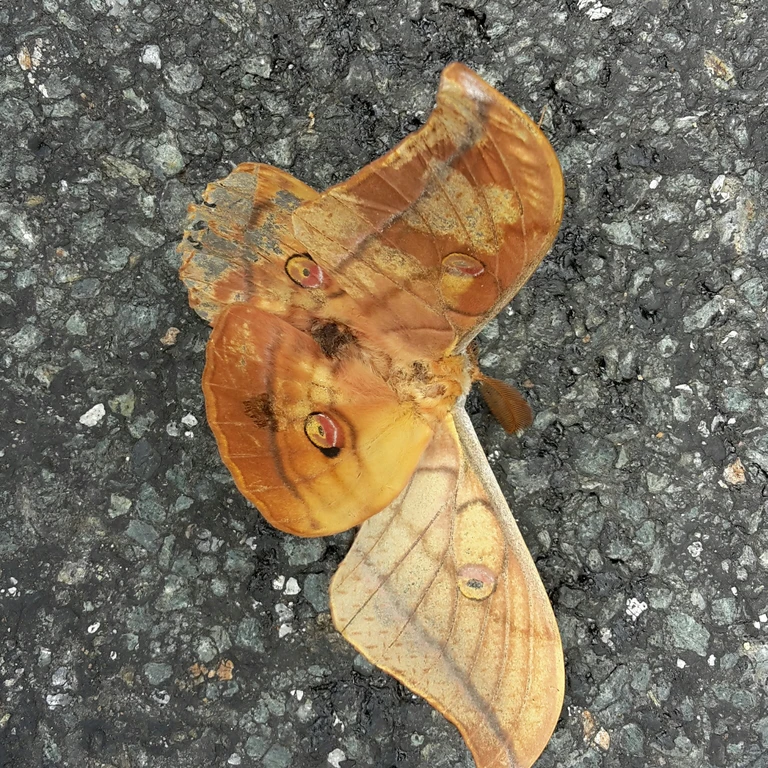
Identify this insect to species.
Antheraea yamamai
